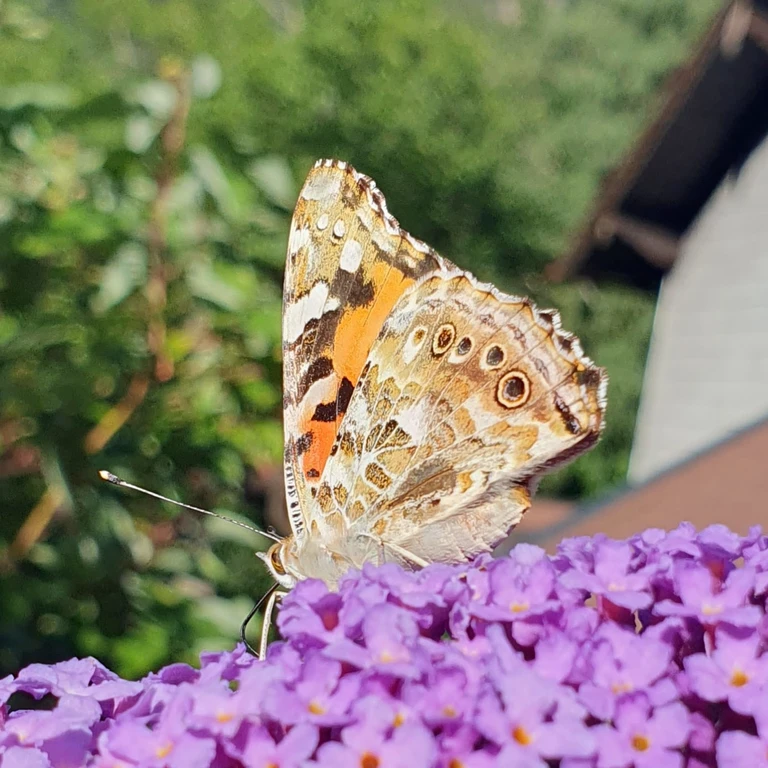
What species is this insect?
Vanessa cardui
